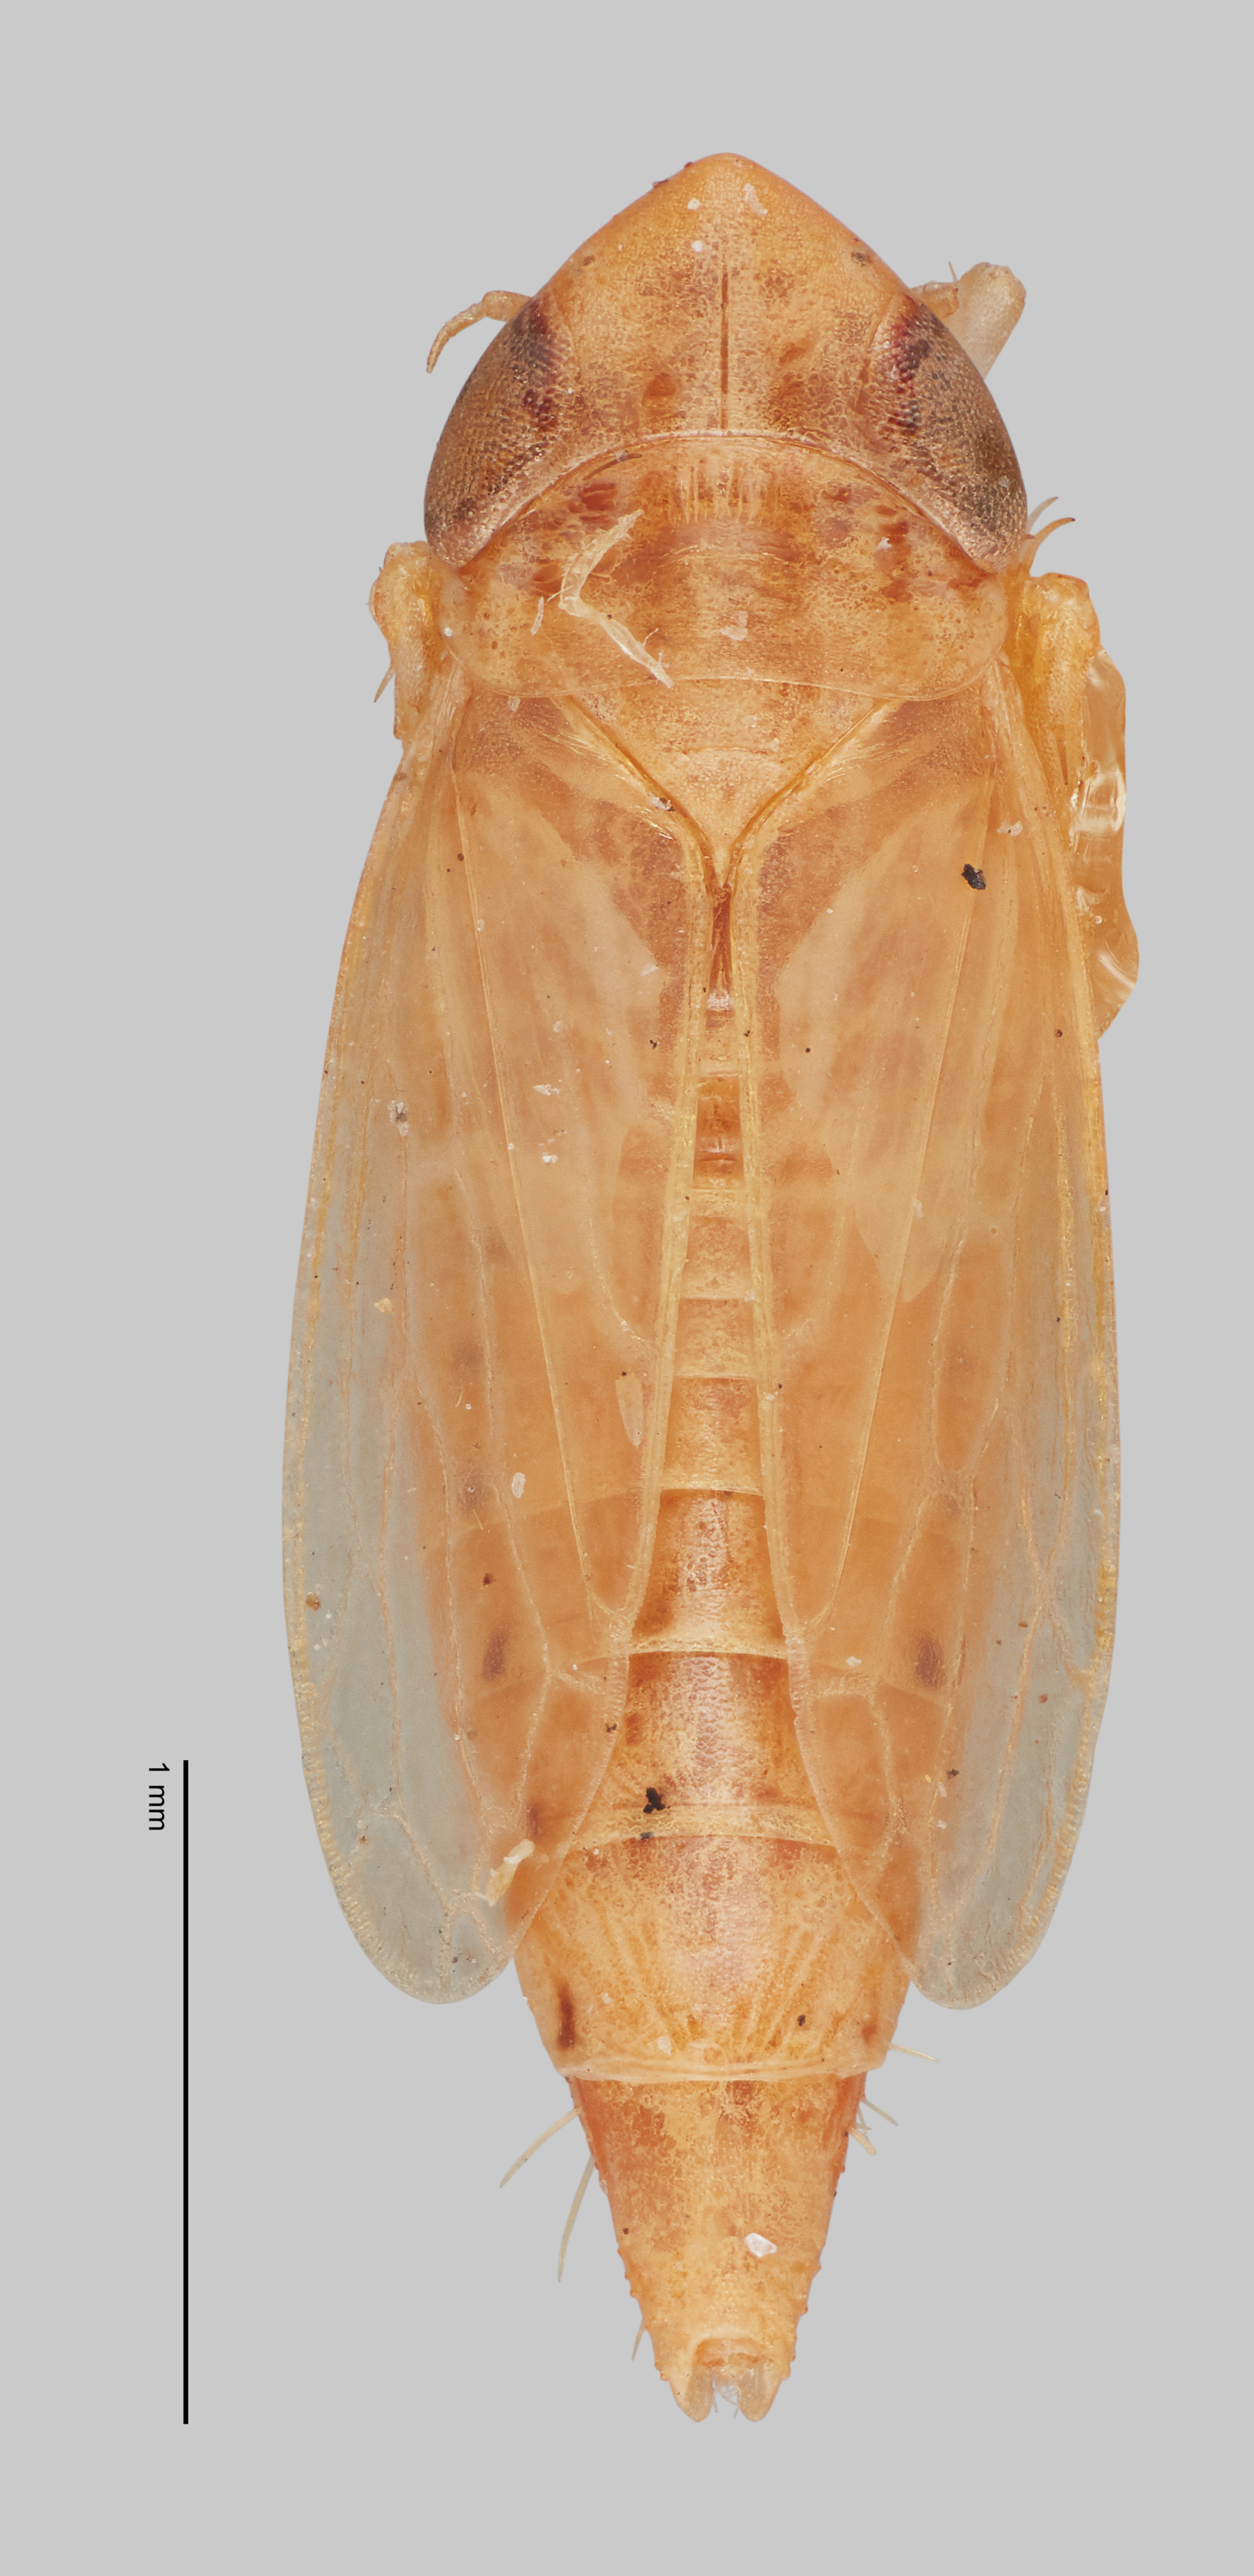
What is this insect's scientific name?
Cribrus plagus (also Laevicephalus shingwauki)
